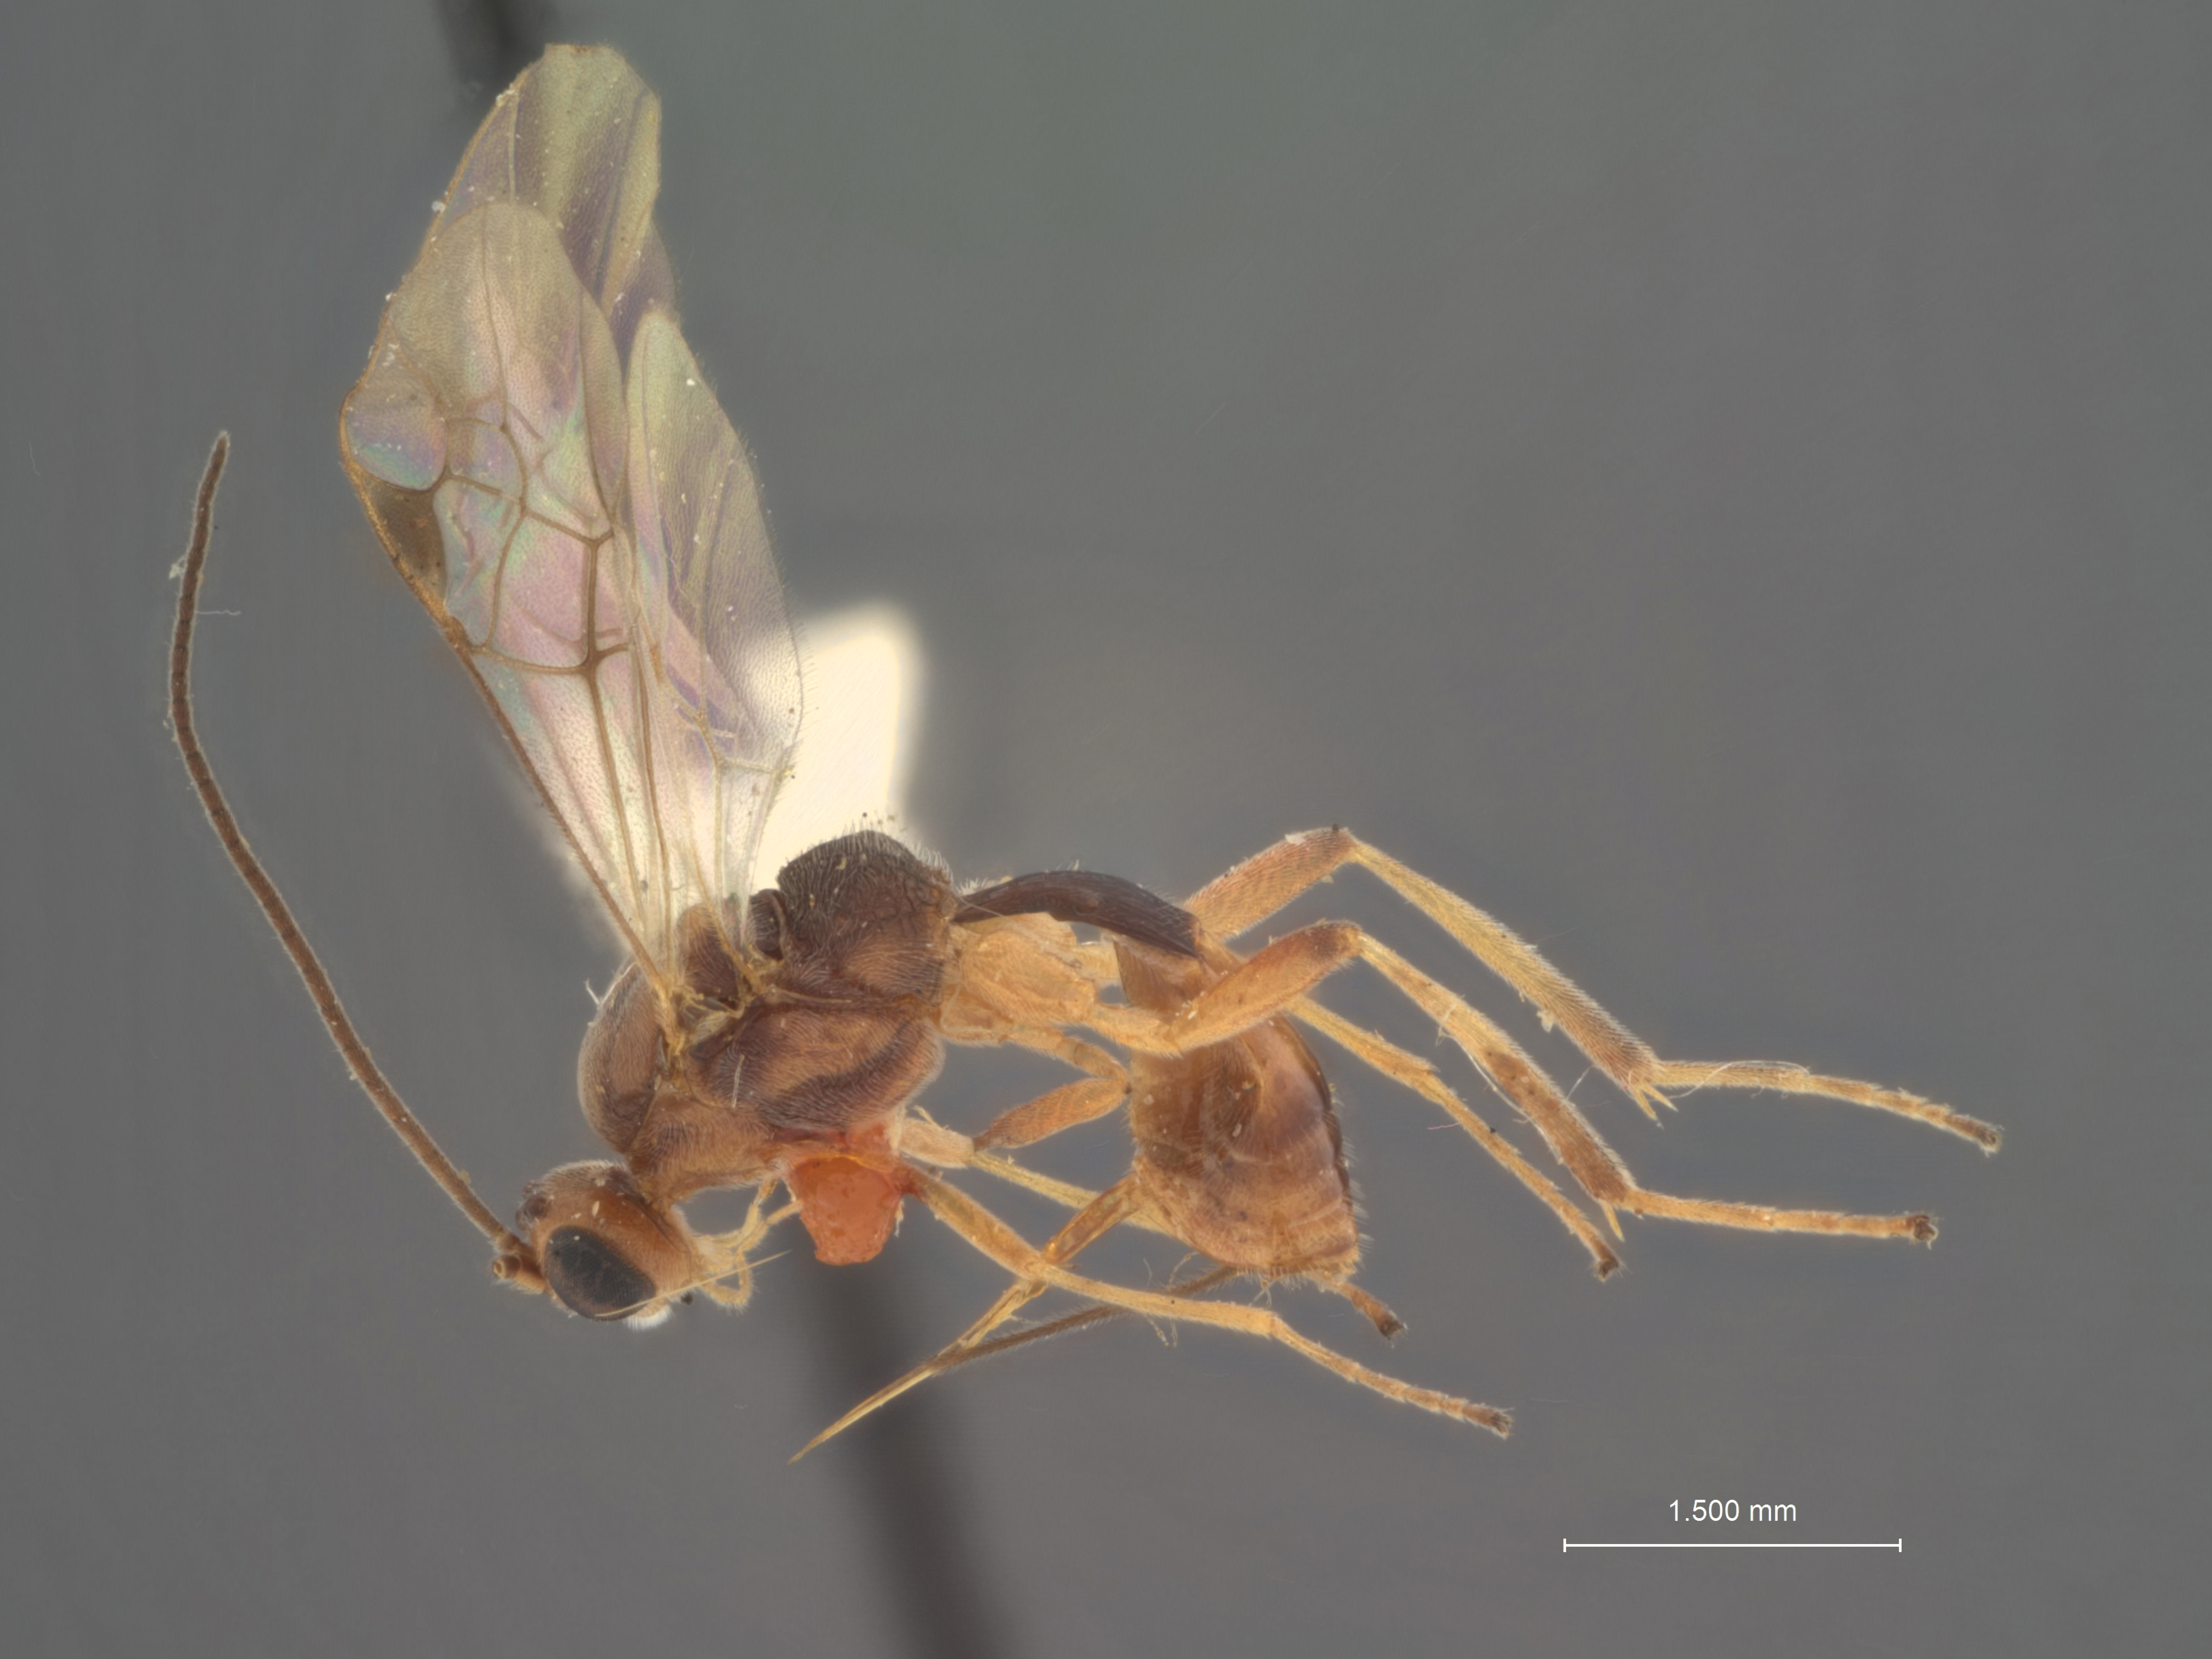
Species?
Meteorus nipponensis
